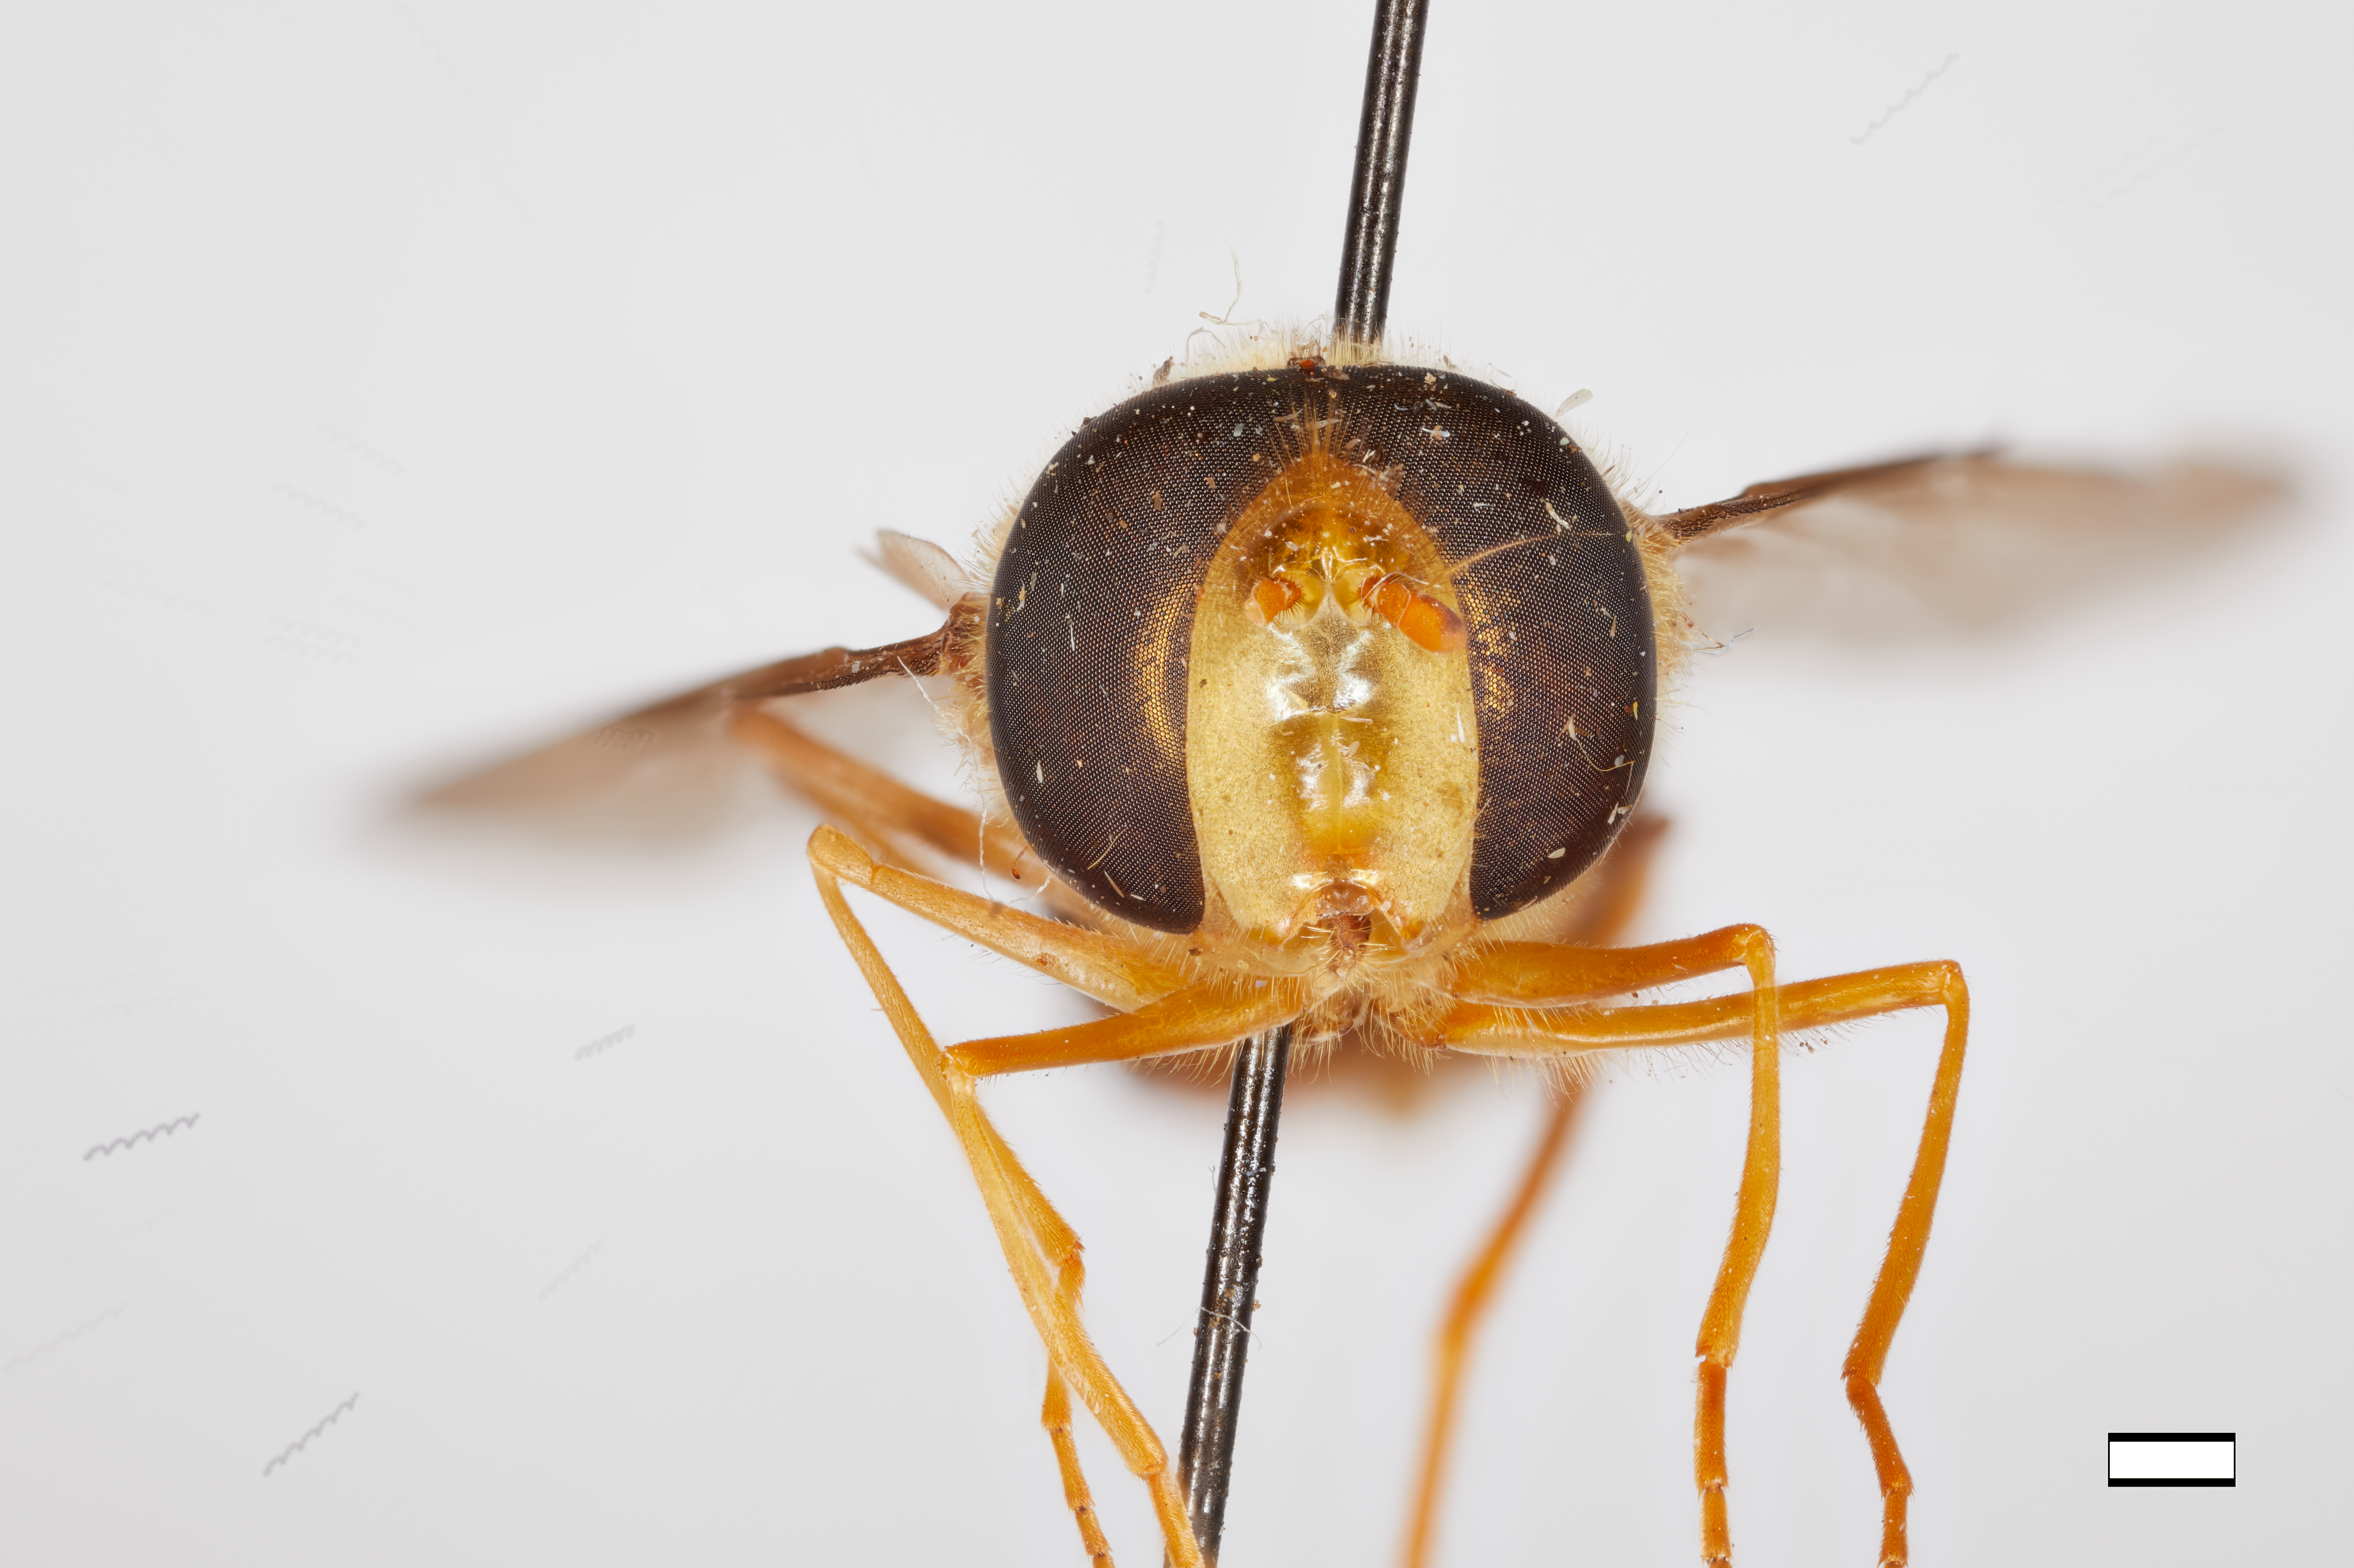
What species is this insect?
Agnisyrphus grahami
